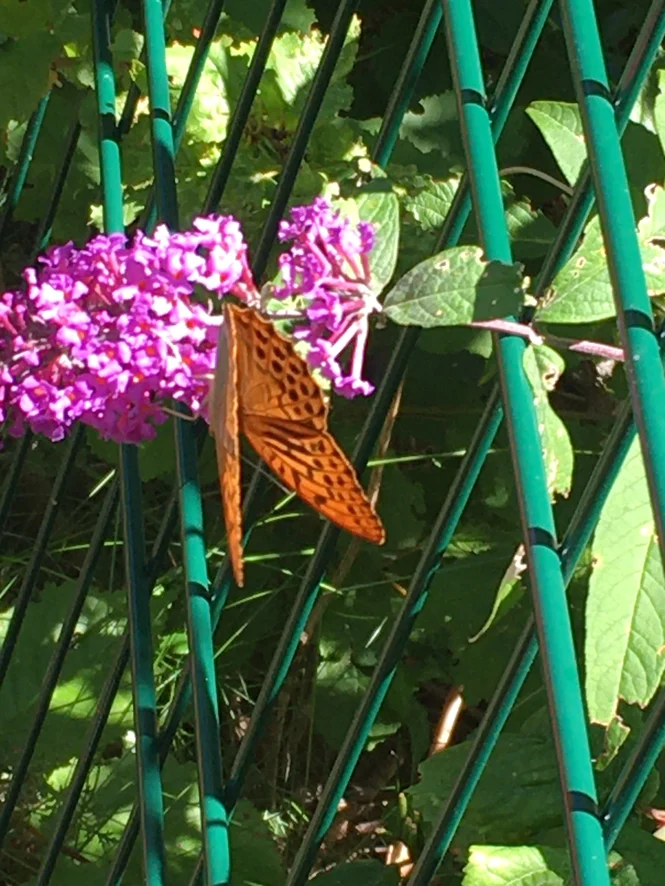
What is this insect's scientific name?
Argynnis paphia
